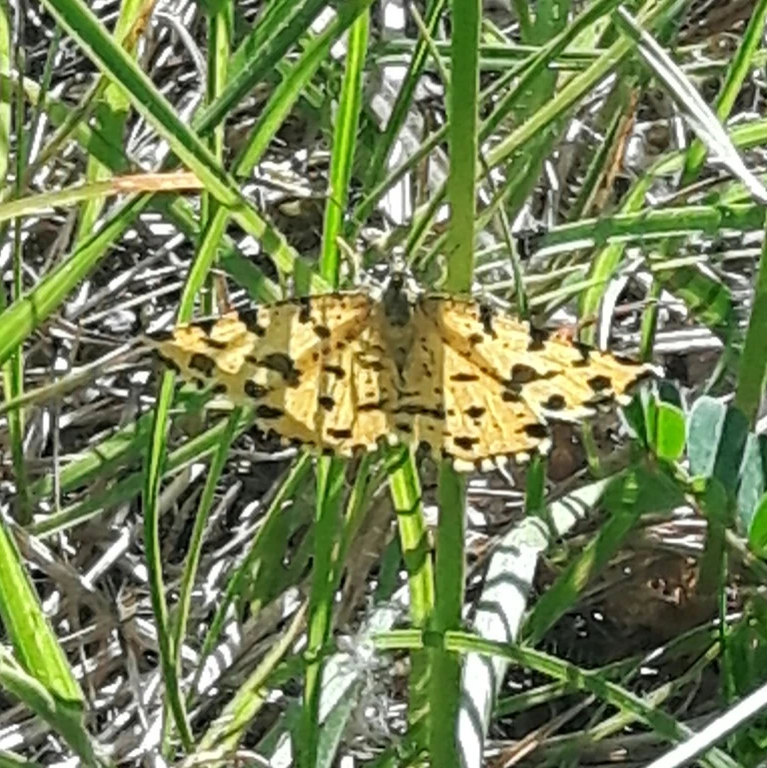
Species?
Pseudopanthera macularia
